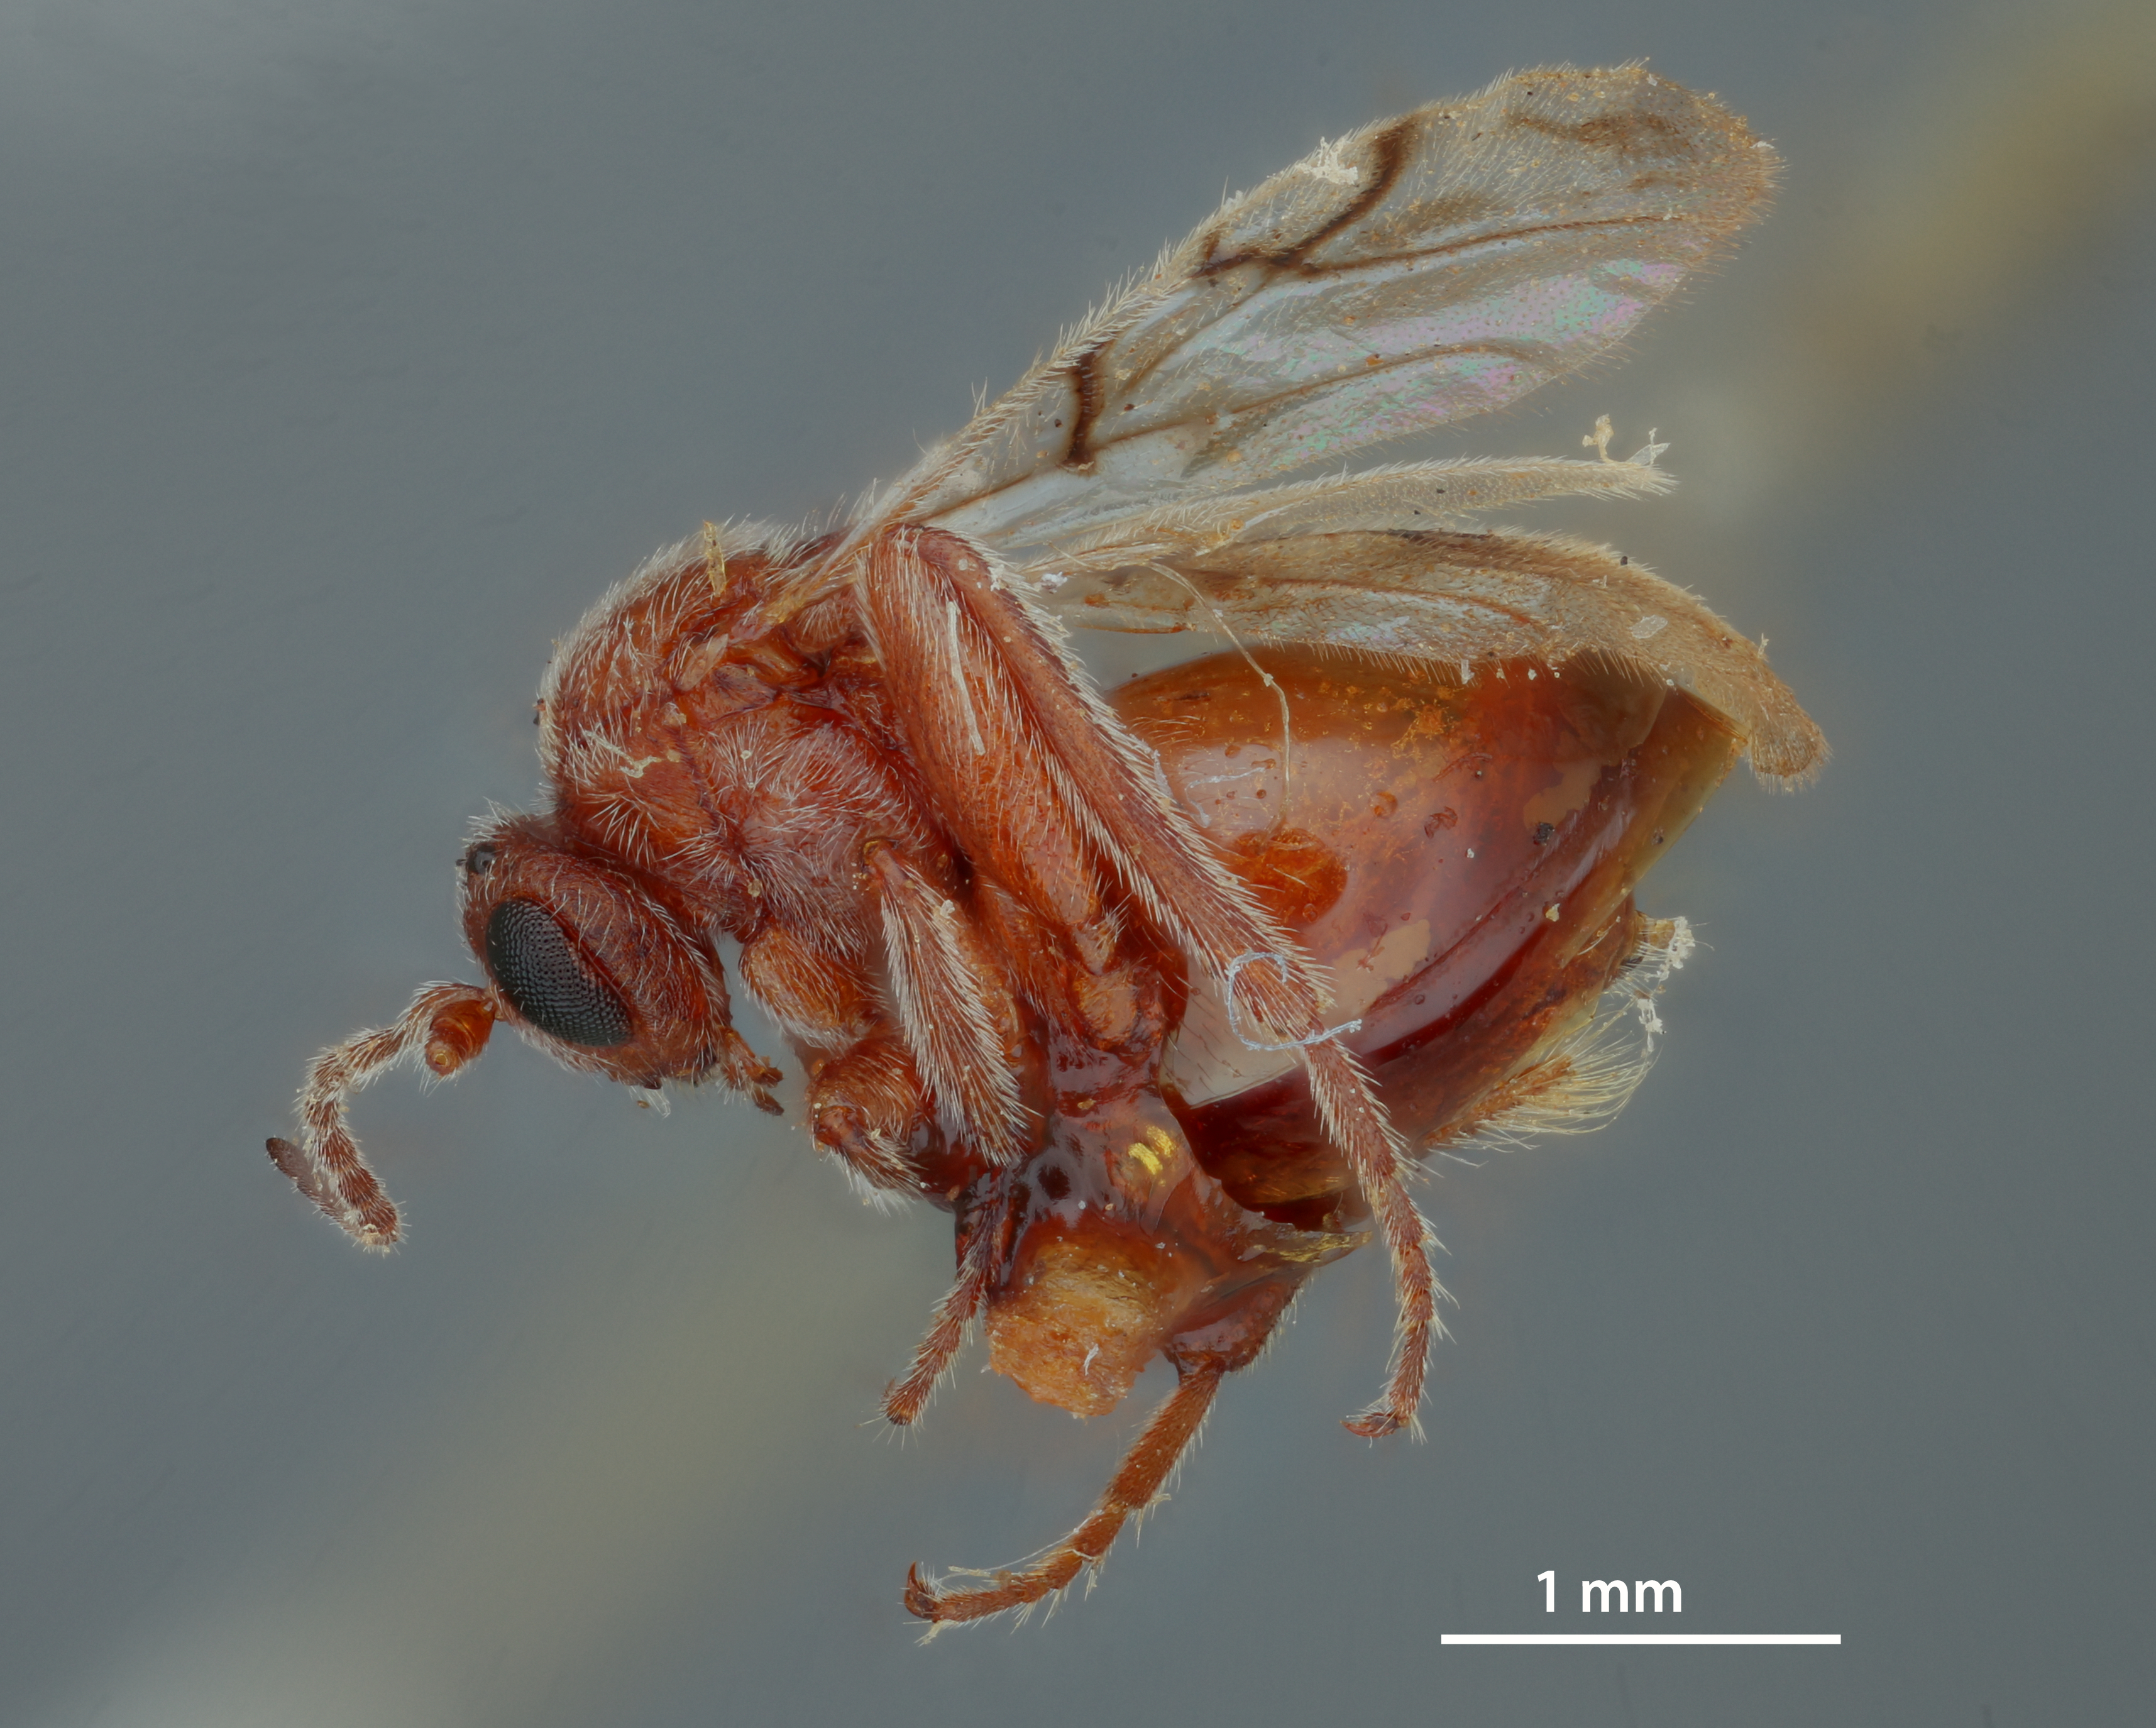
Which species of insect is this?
Holcaspis brevipennata
